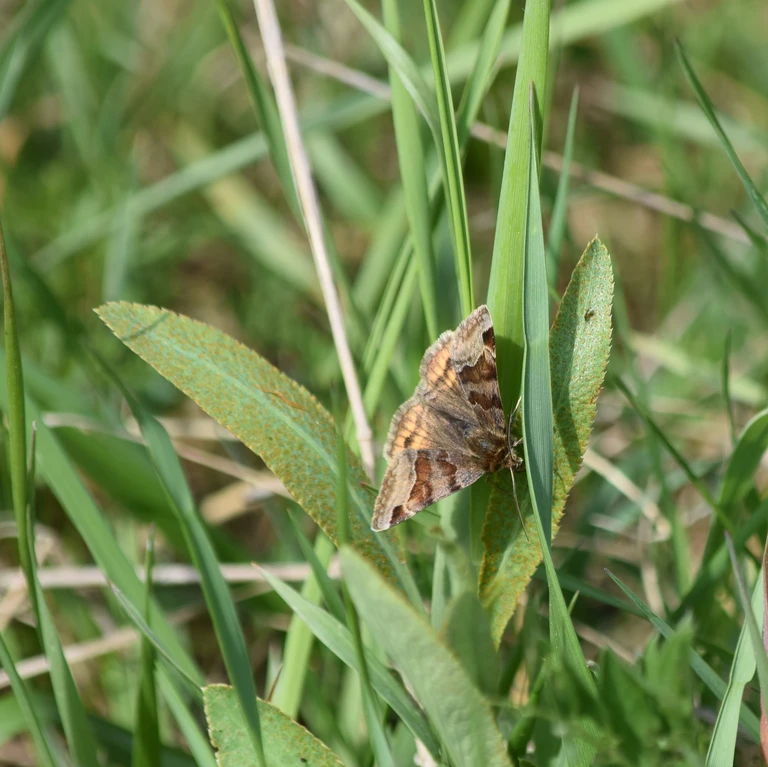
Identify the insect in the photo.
Euclidia glyphica
